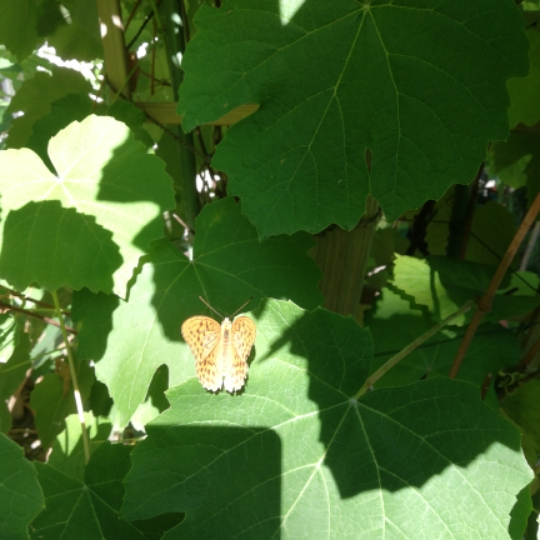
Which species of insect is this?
Argynnis paphia
